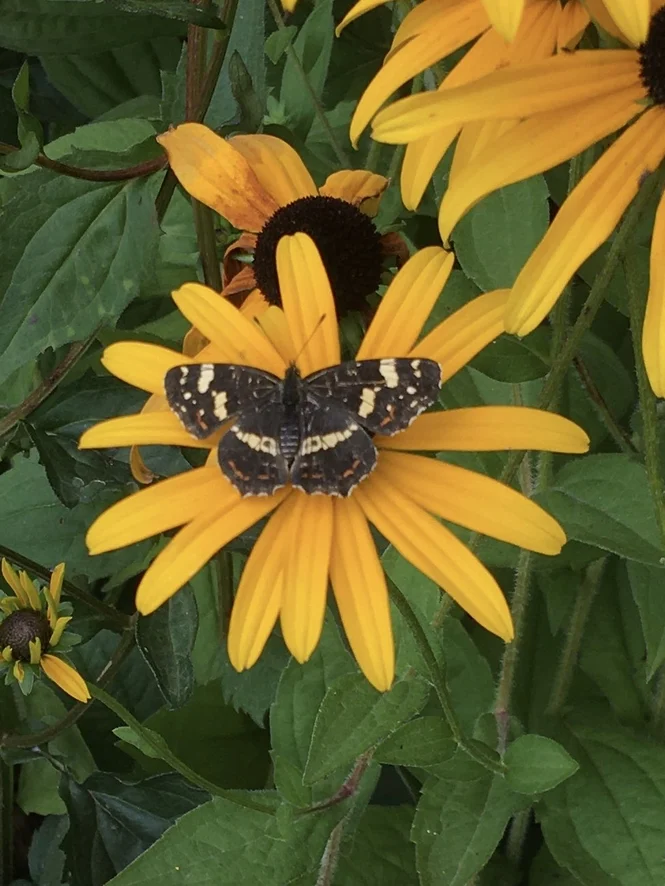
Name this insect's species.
Araschnia levana
